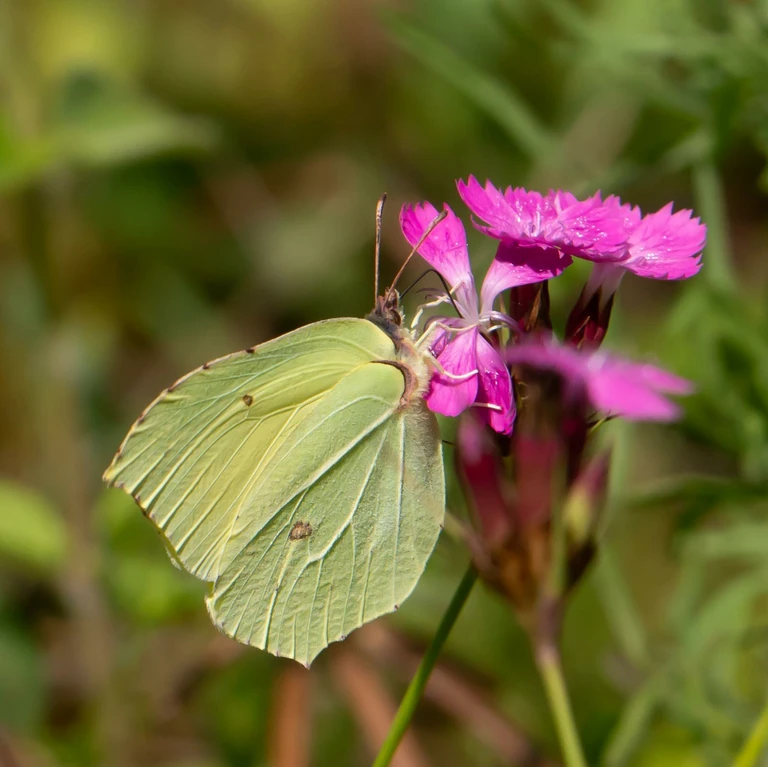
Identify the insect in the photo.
Gonepteryx rhamni
